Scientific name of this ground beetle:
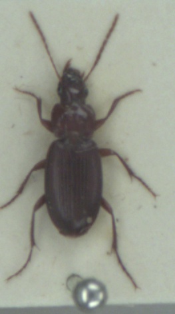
Platyderus depressus
